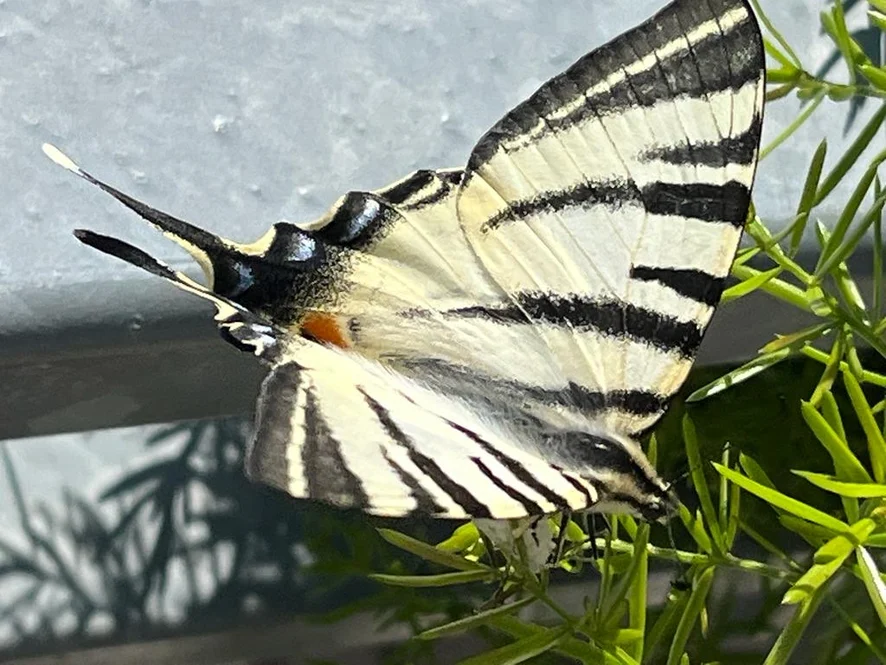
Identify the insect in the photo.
Iphiclides podalirius
